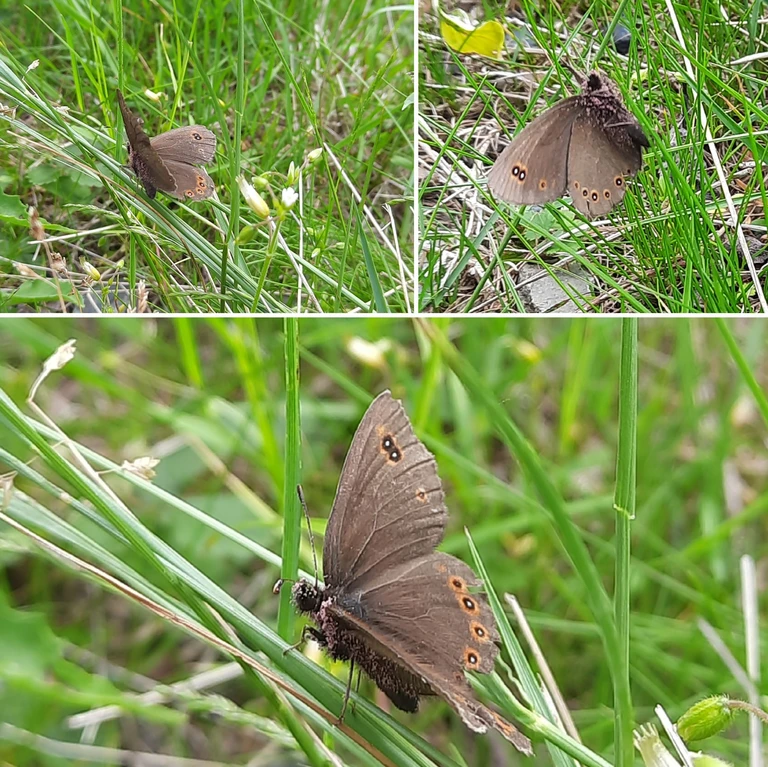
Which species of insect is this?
Erebia medusa
